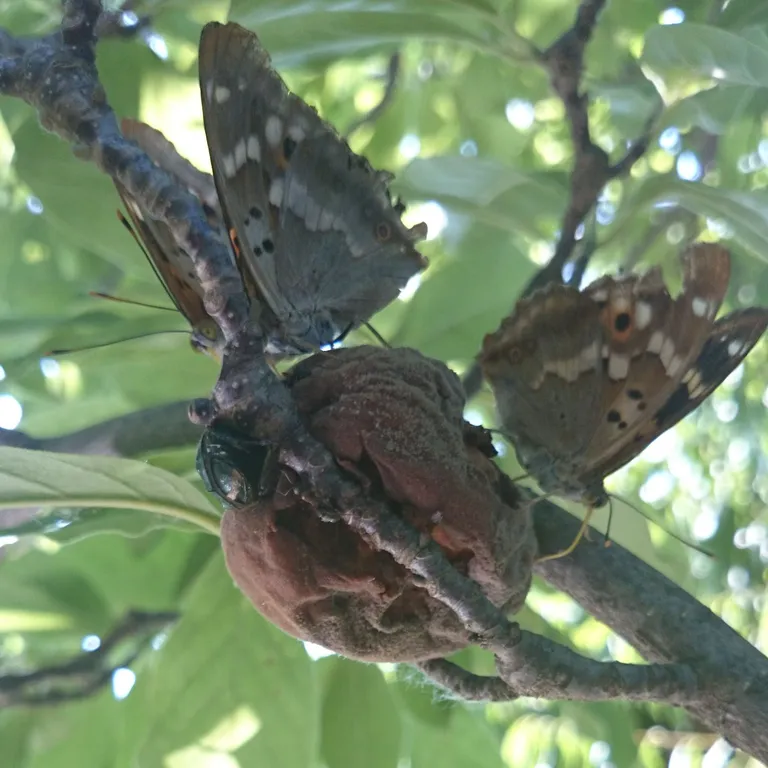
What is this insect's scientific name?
Apatura ilia
